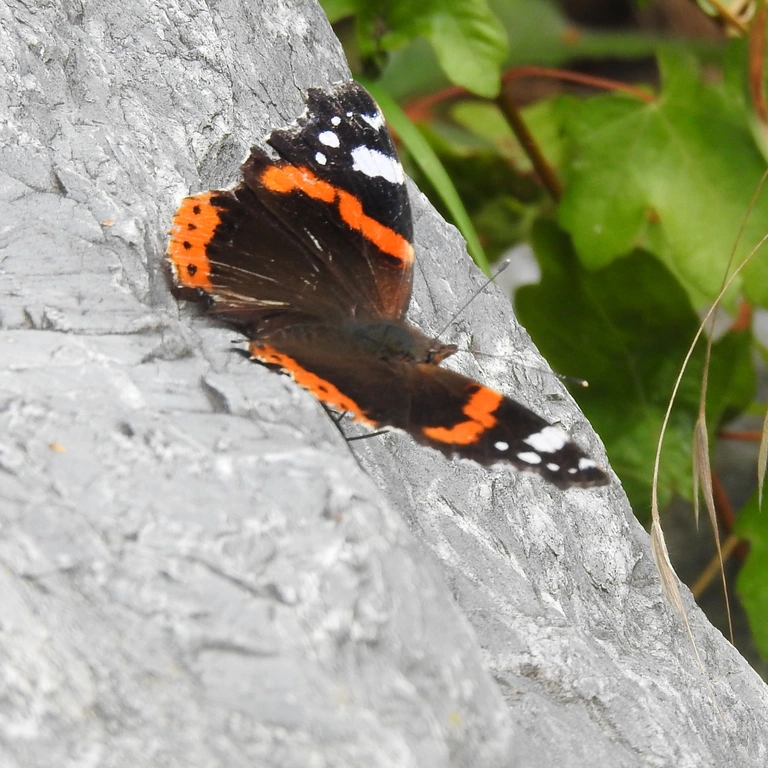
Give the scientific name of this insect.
Vanessa atalanta
